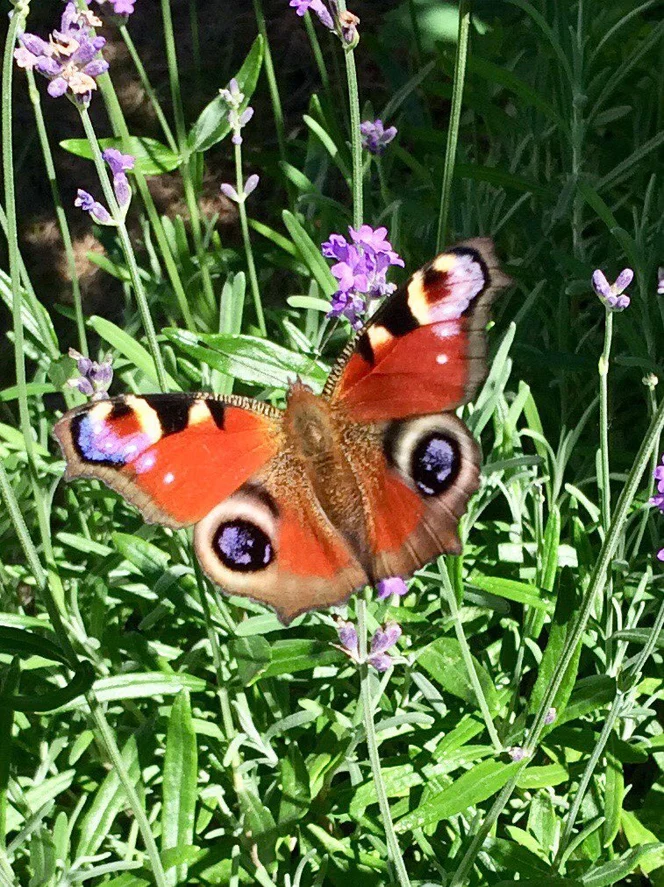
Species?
Aglais io
